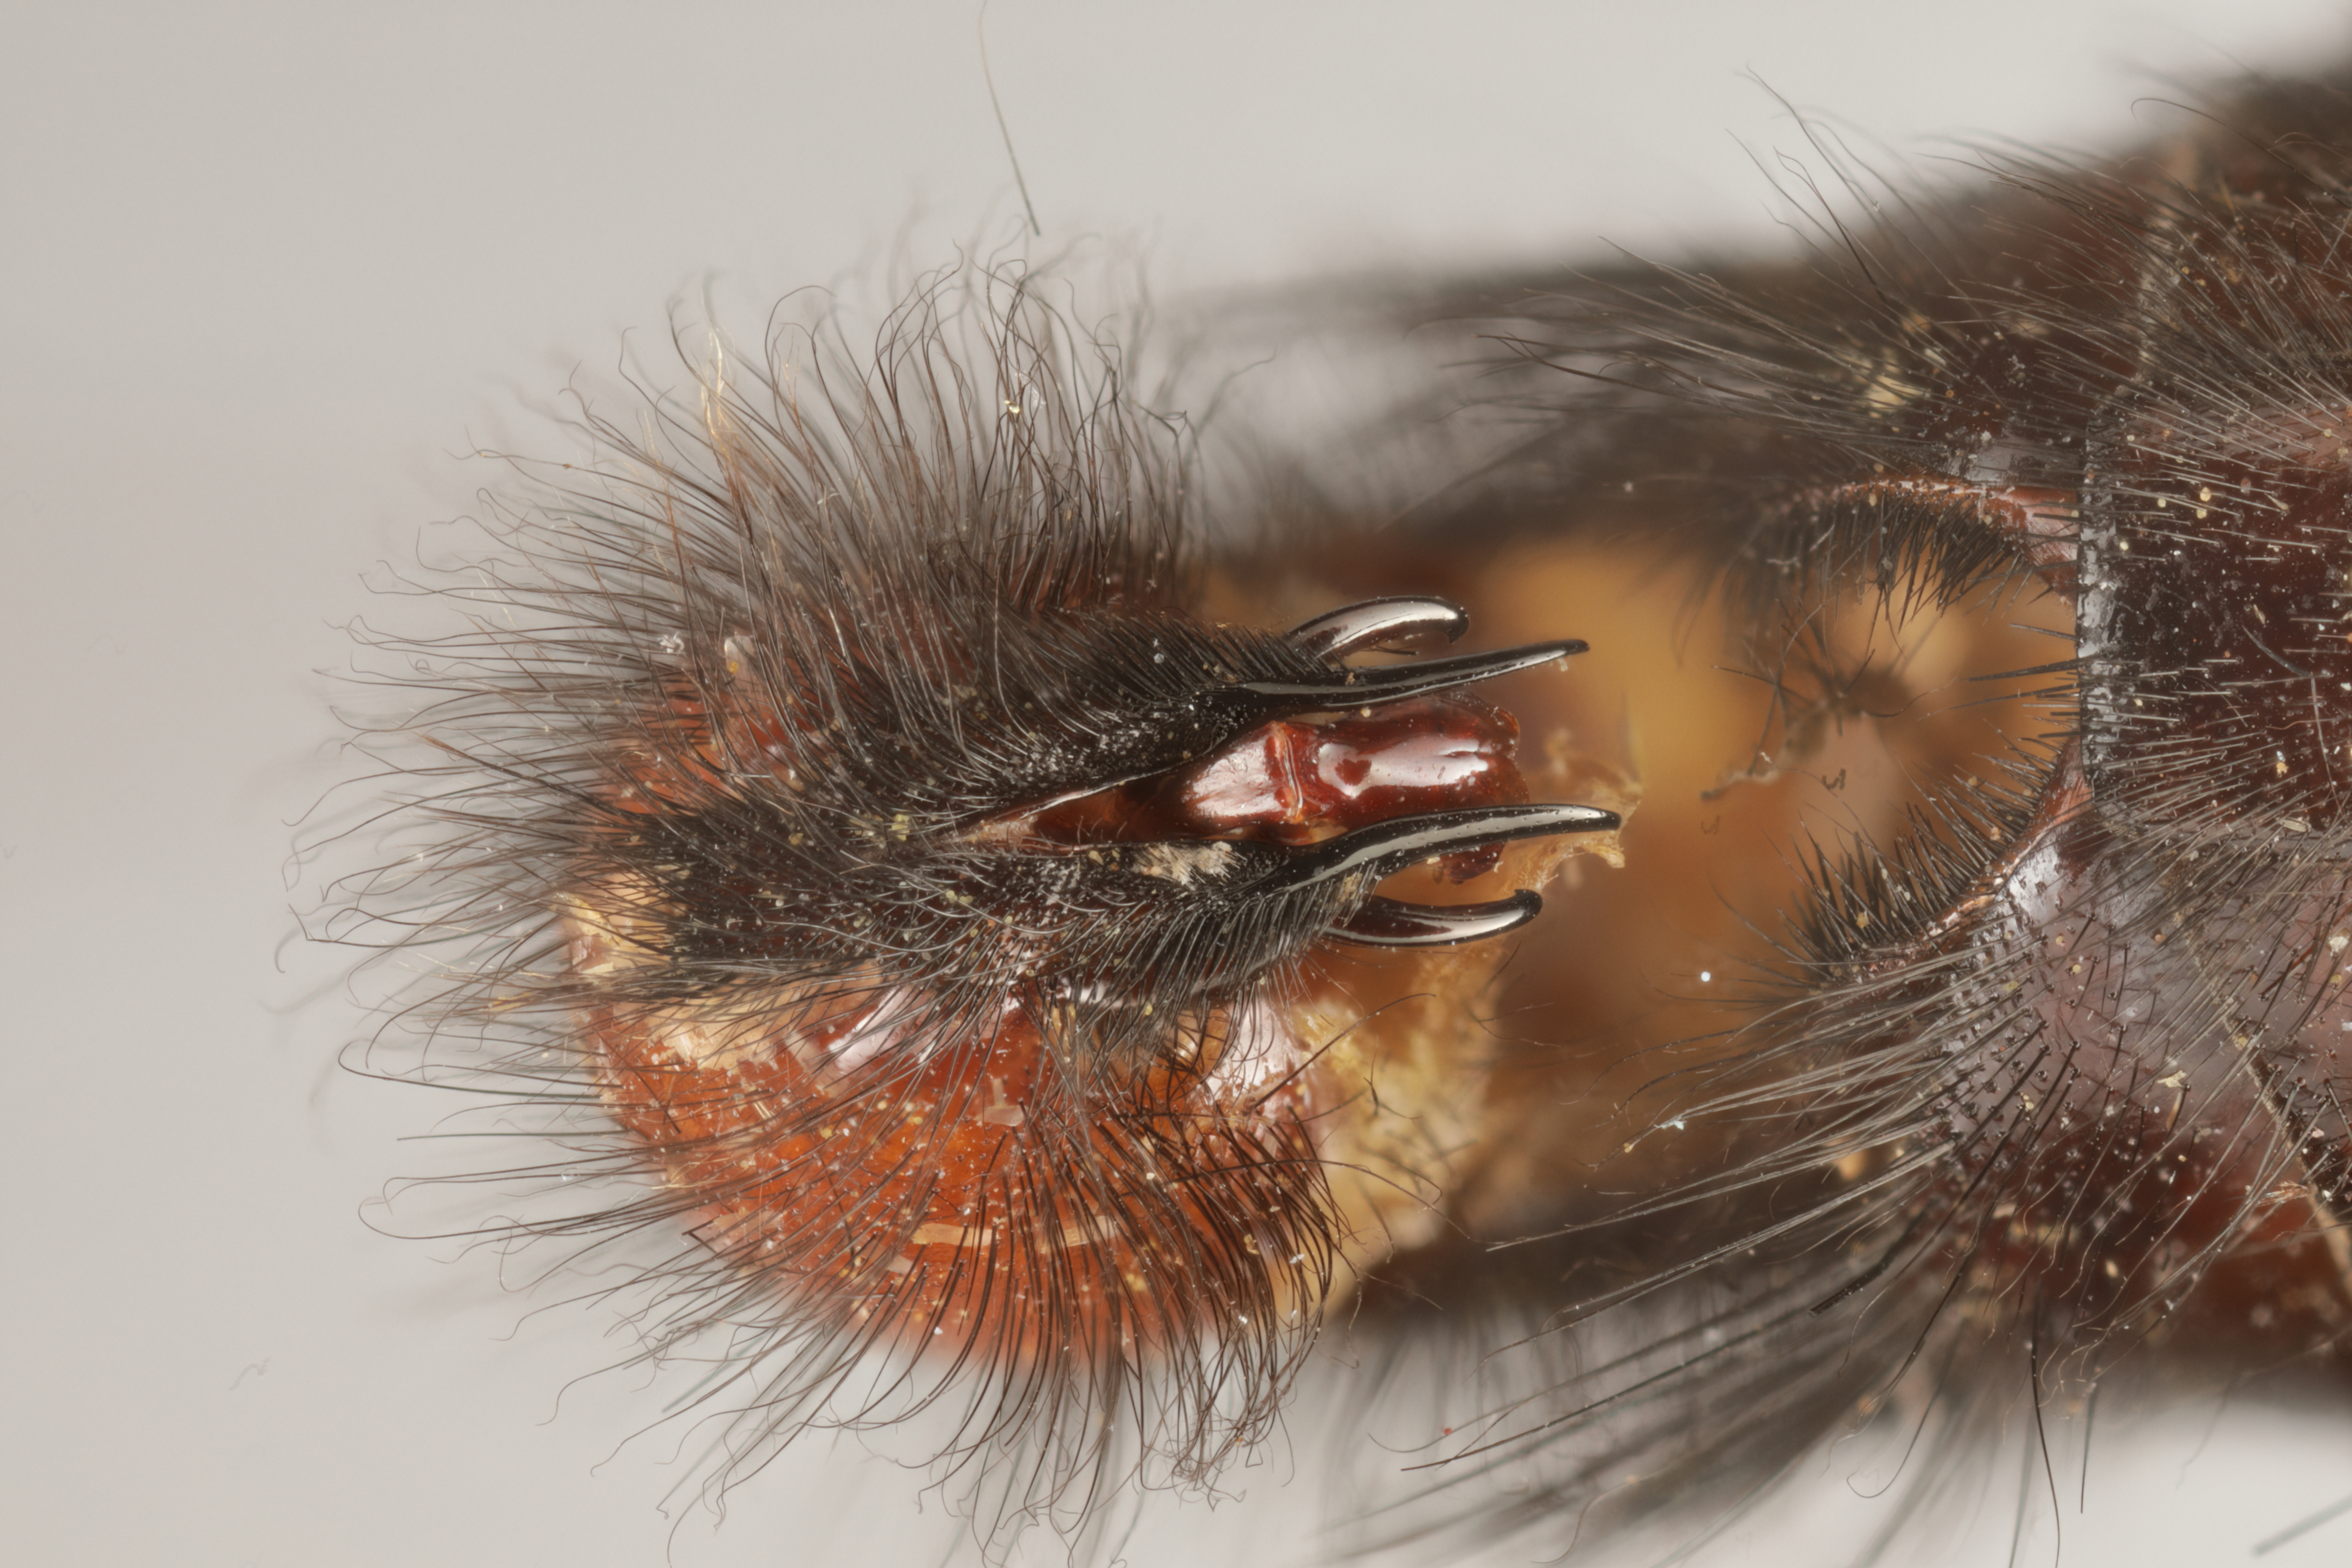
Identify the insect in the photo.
Peckia satanica
